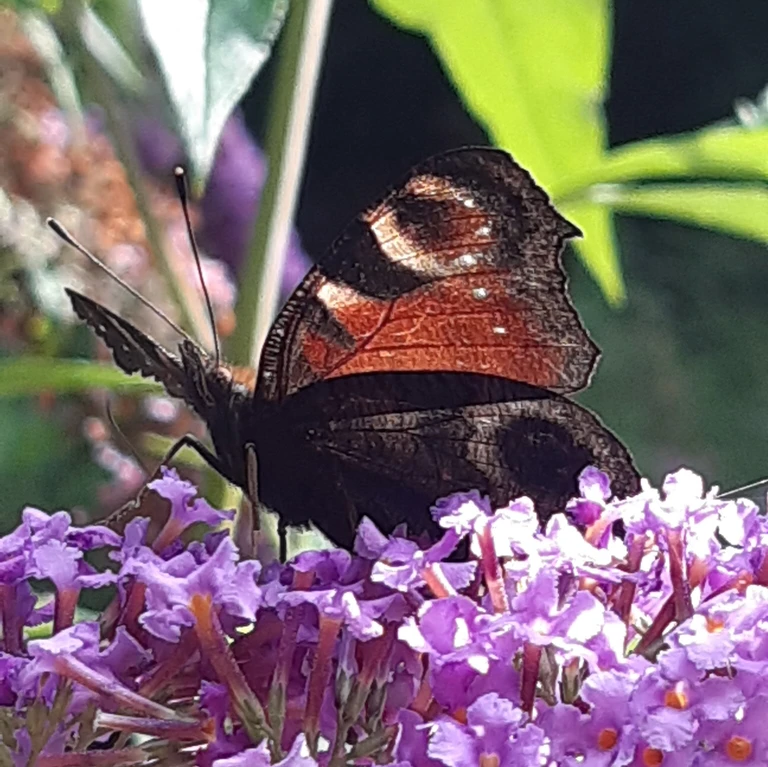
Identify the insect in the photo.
Aglais io
